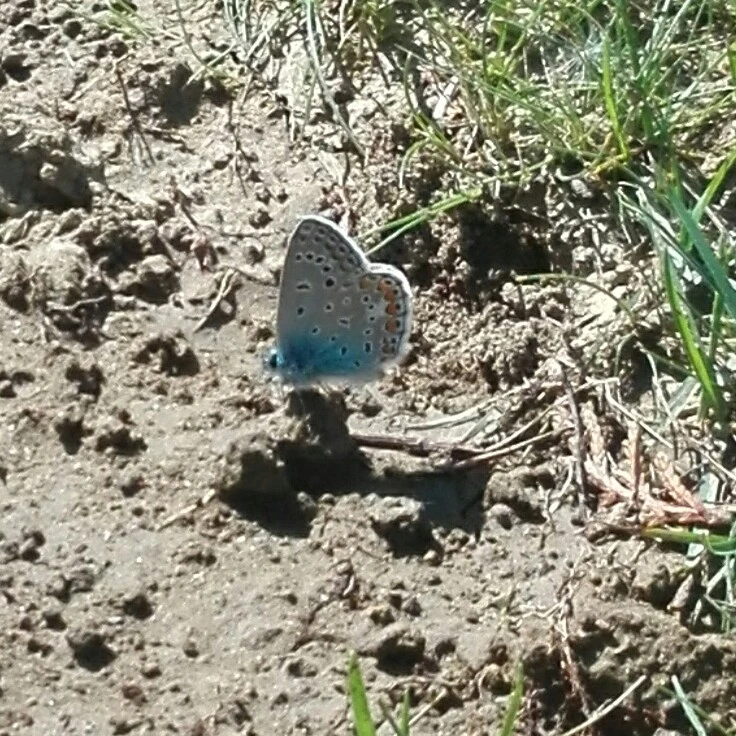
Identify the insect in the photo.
Polyommatus icarus
